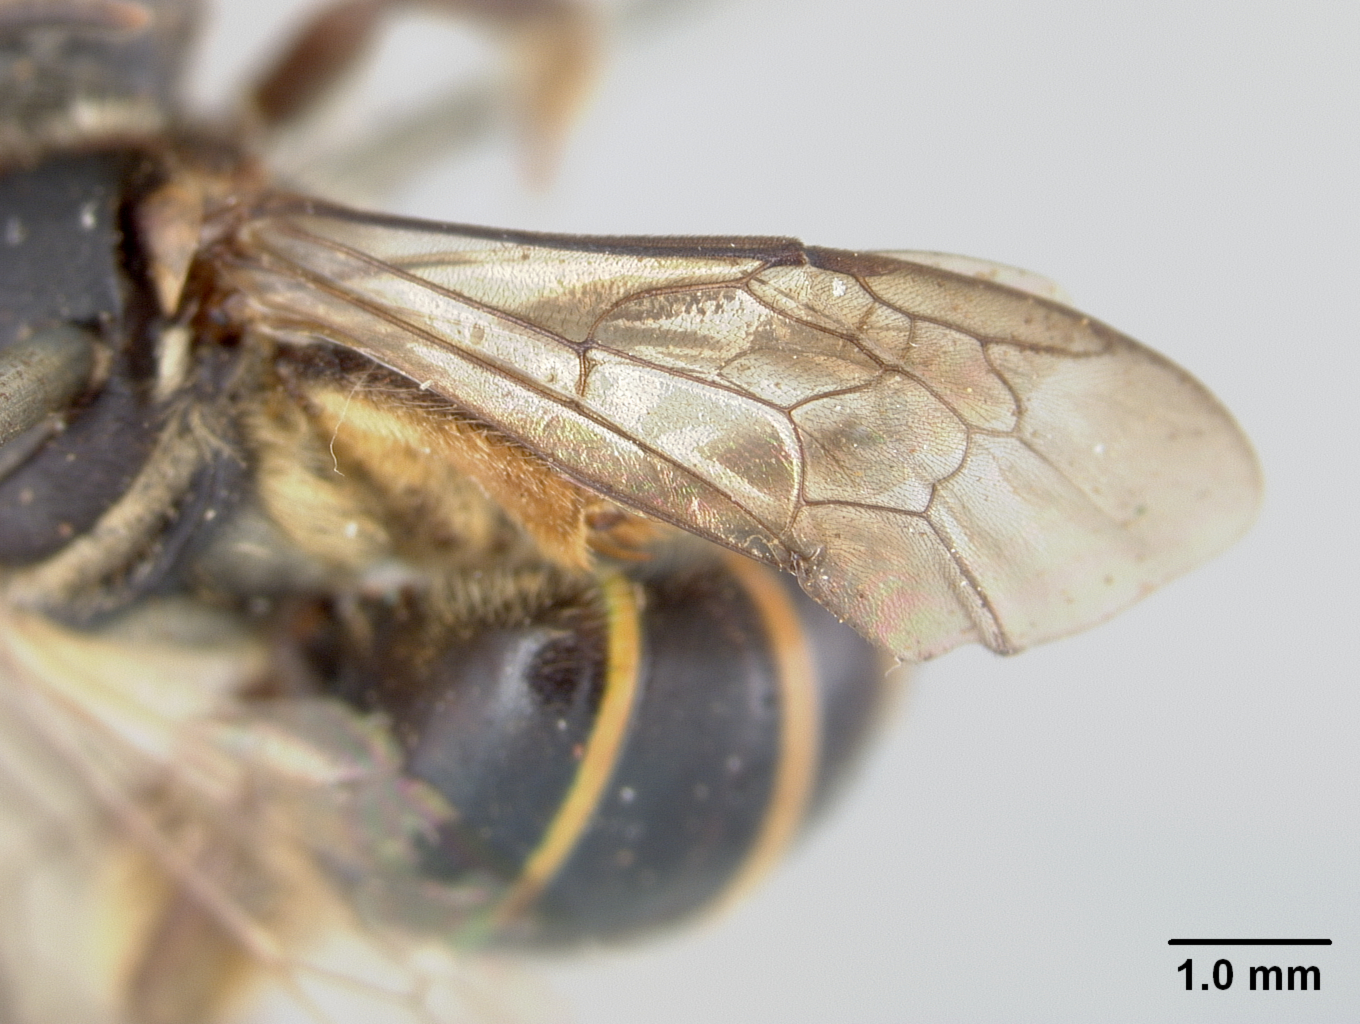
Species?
Nomia selangorensis
